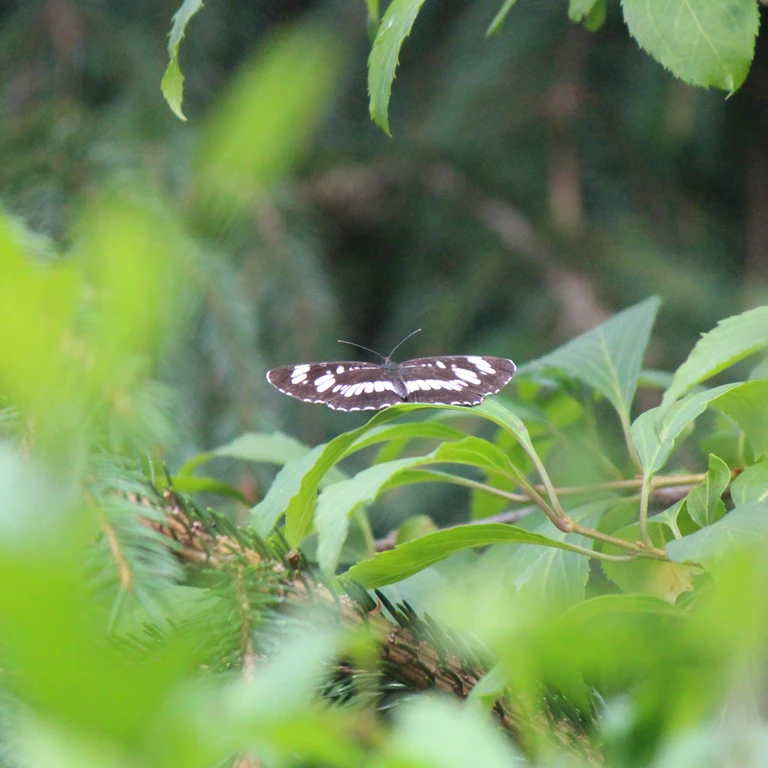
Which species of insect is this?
Neptis rivularis
